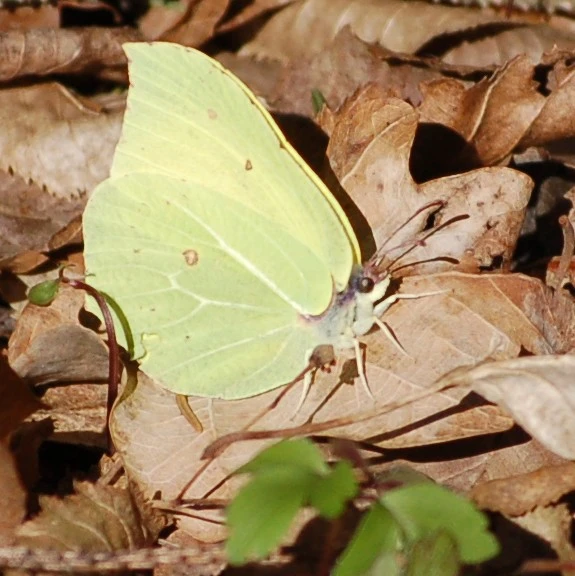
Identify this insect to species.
Gonepteryx rhamni
